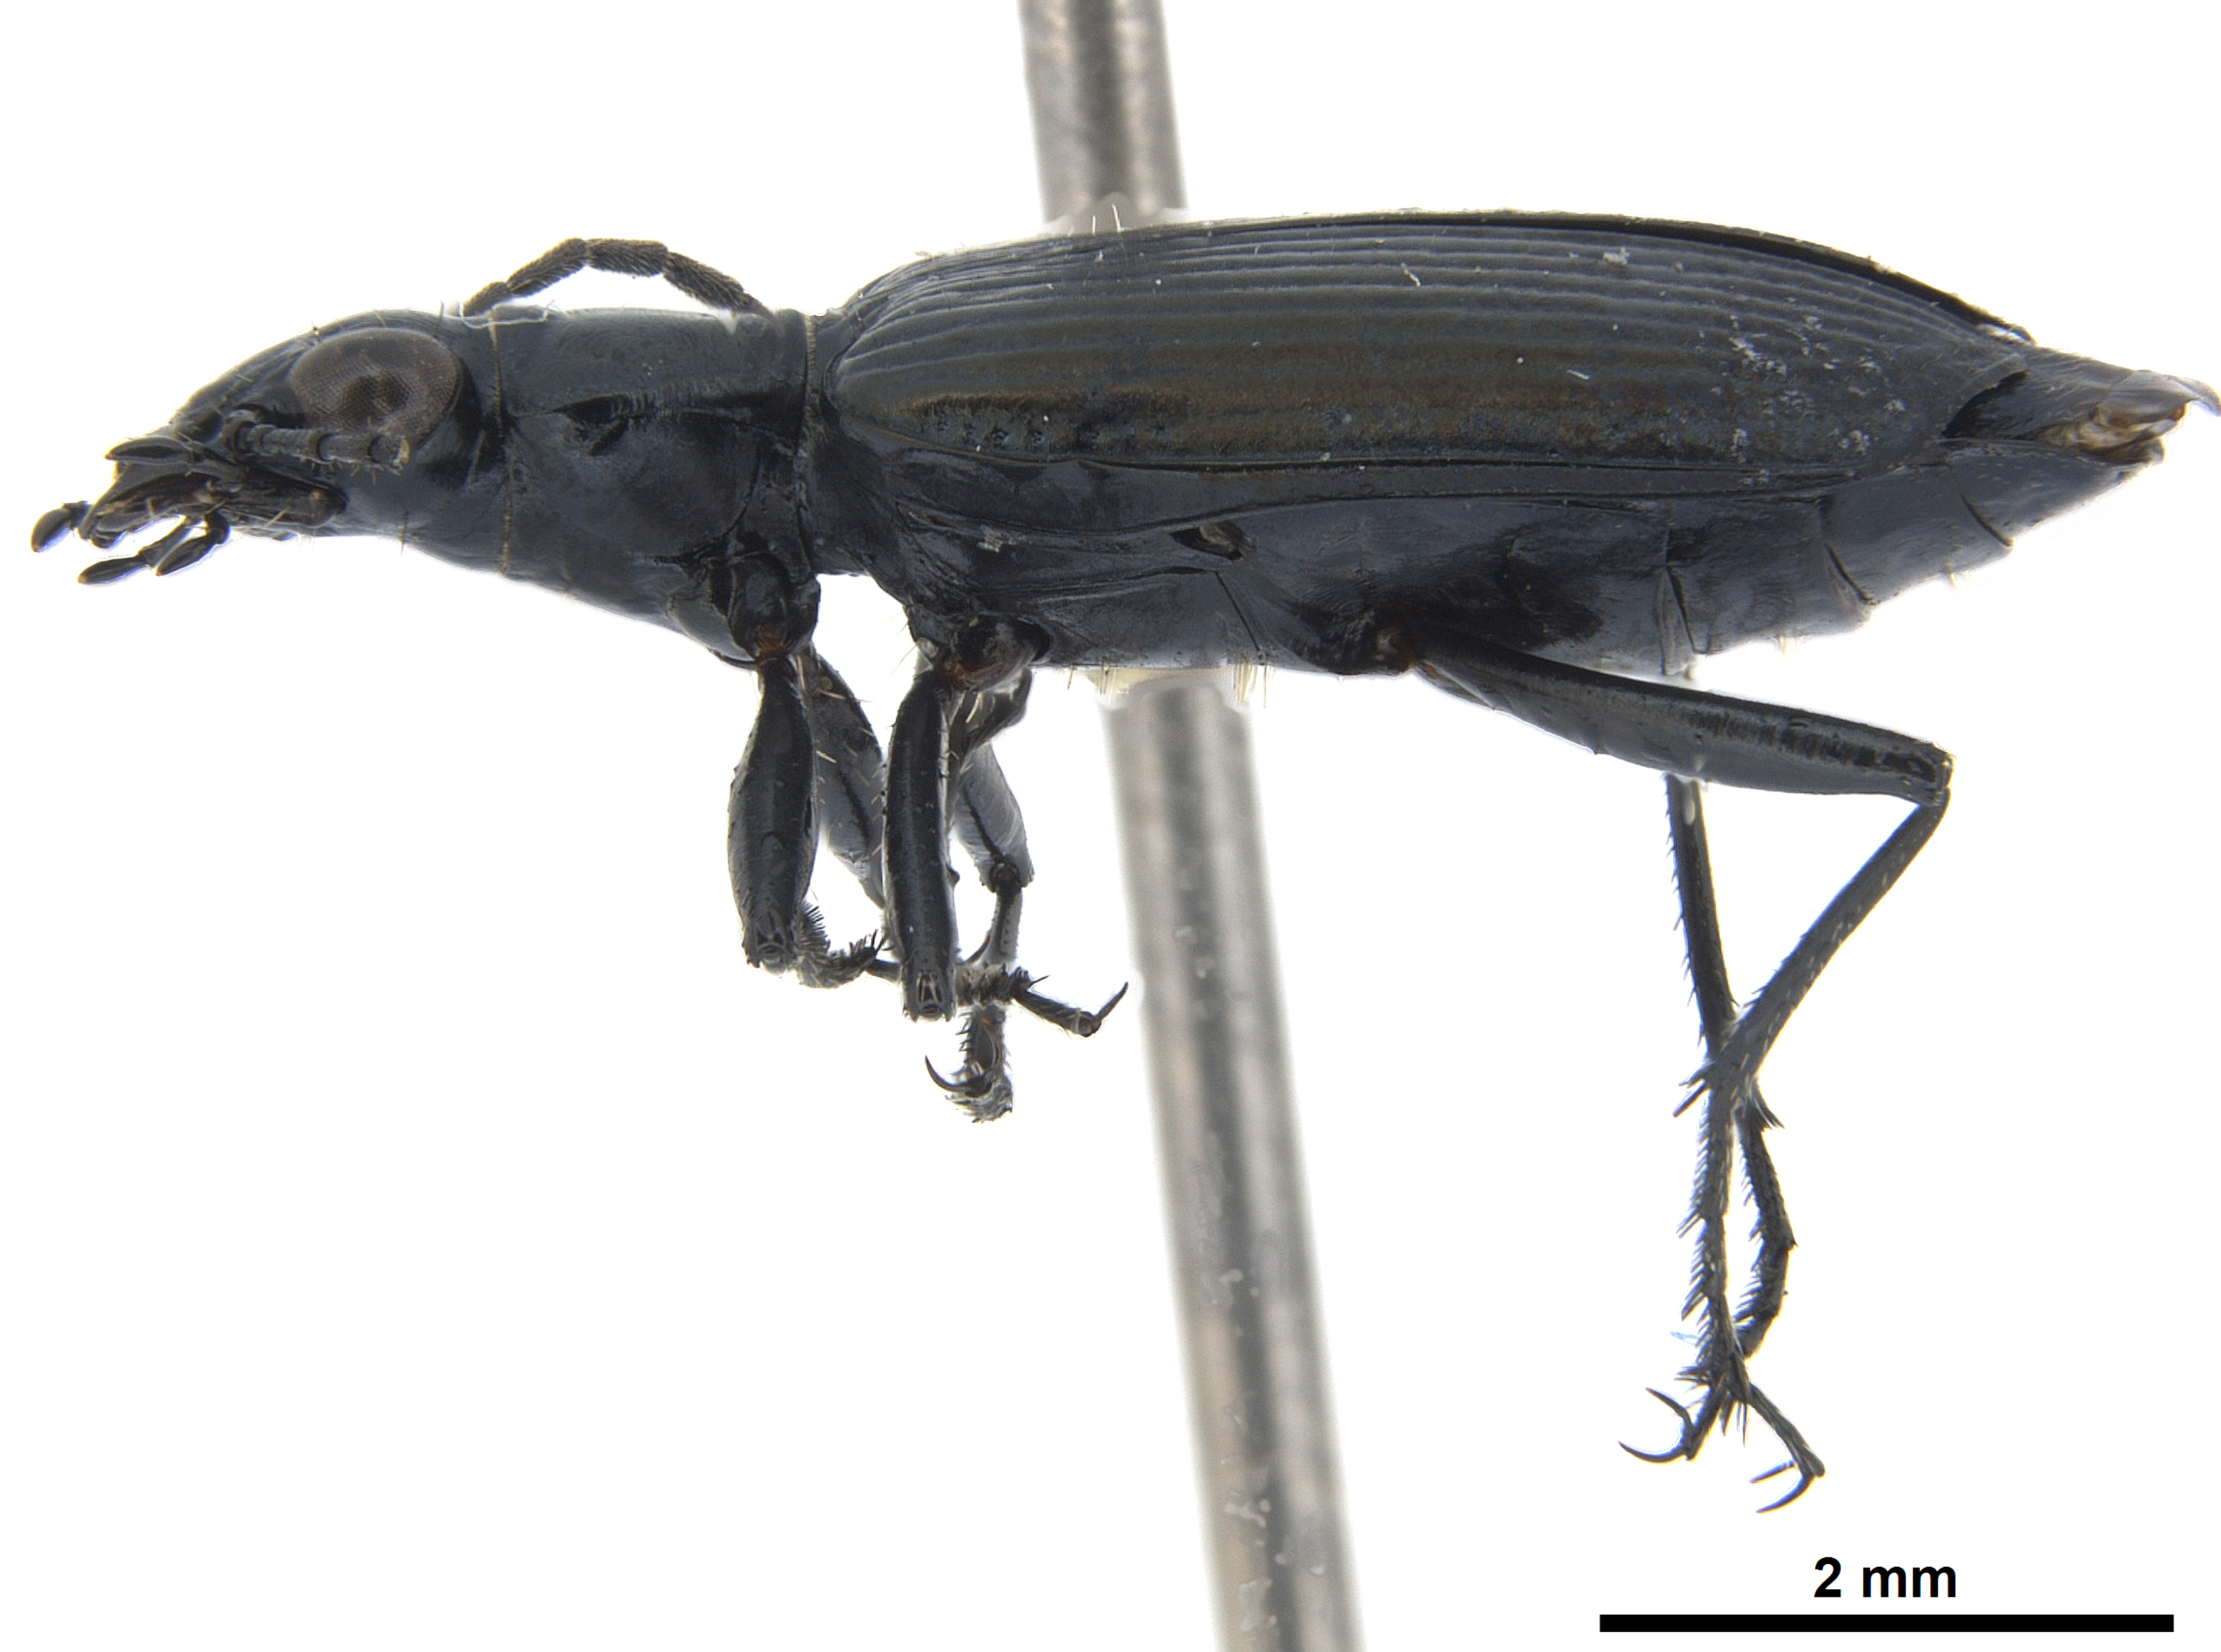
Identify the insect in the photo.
Actenonyx bembidioides
